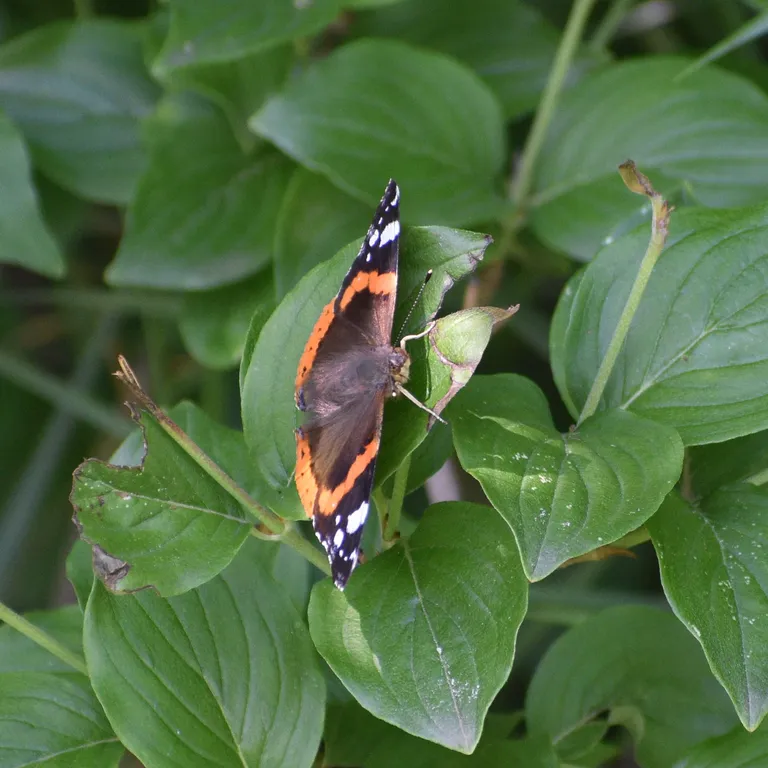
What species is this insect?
Vanessa atalanta
